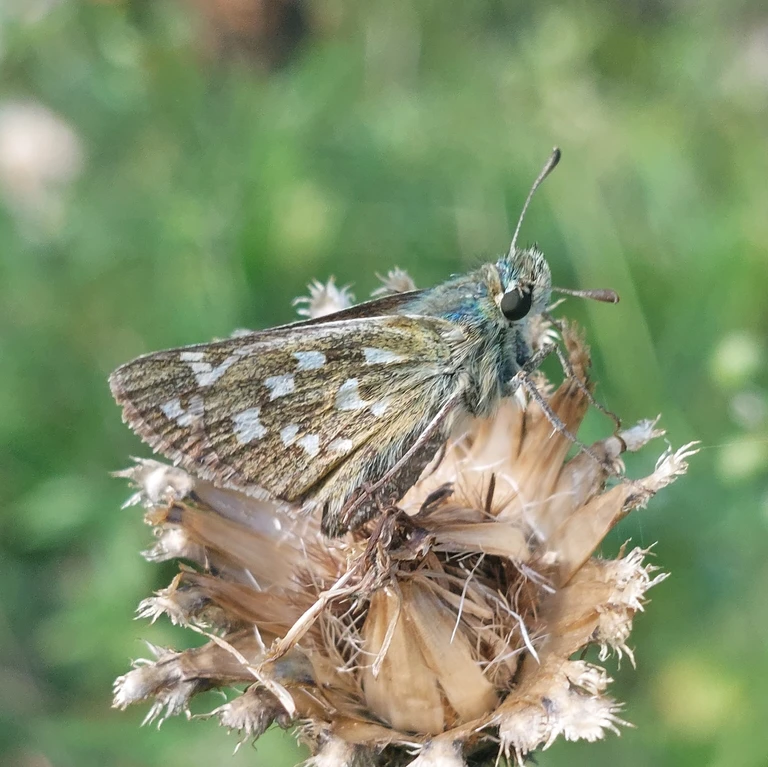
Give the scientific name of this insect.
Hesperia comma
